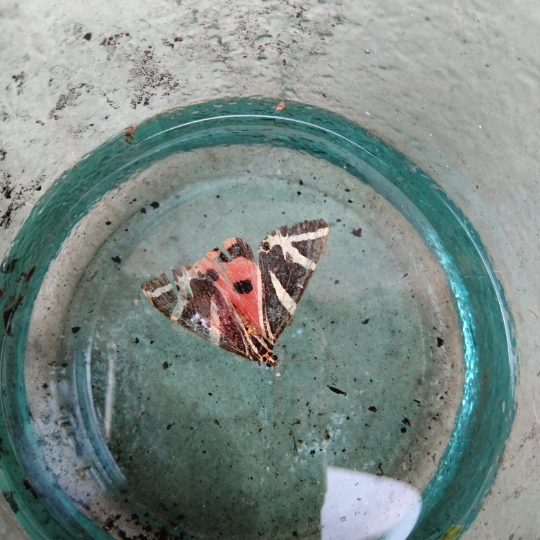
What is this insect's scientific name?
Euplagia quadripunctaria
